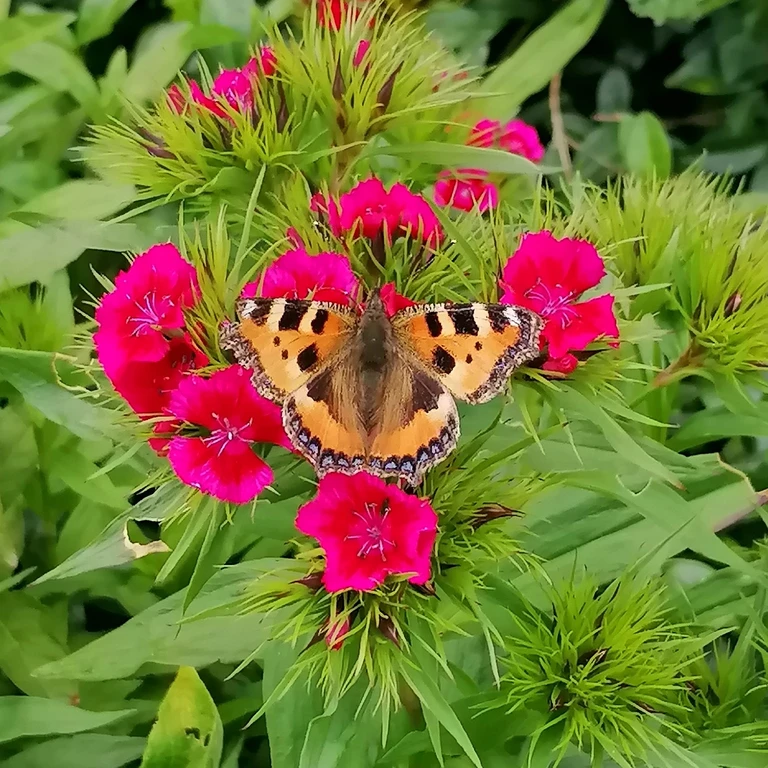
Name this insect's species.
Aglais urticae
